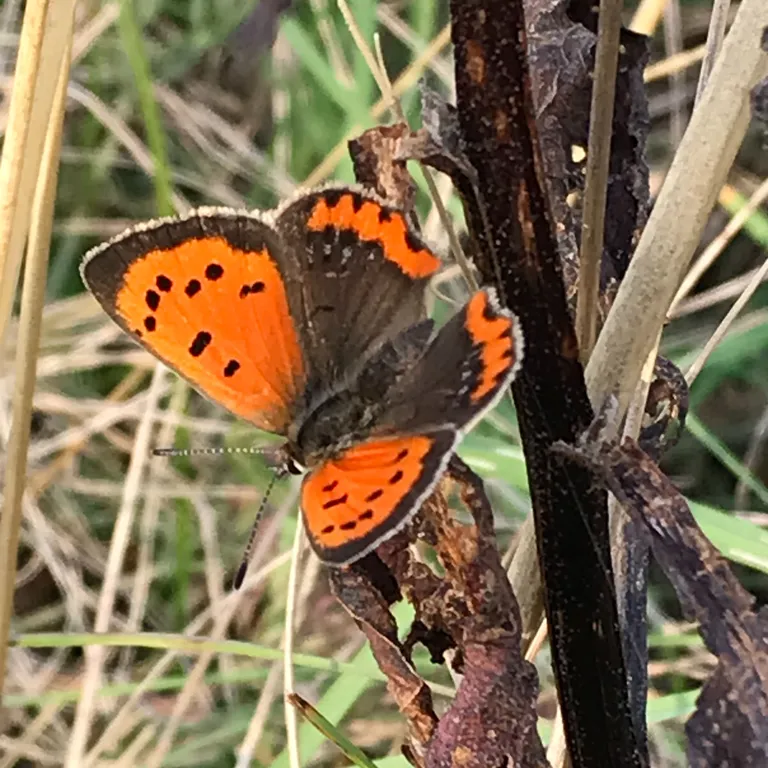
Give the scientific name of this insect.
Lycaena phlaeas
